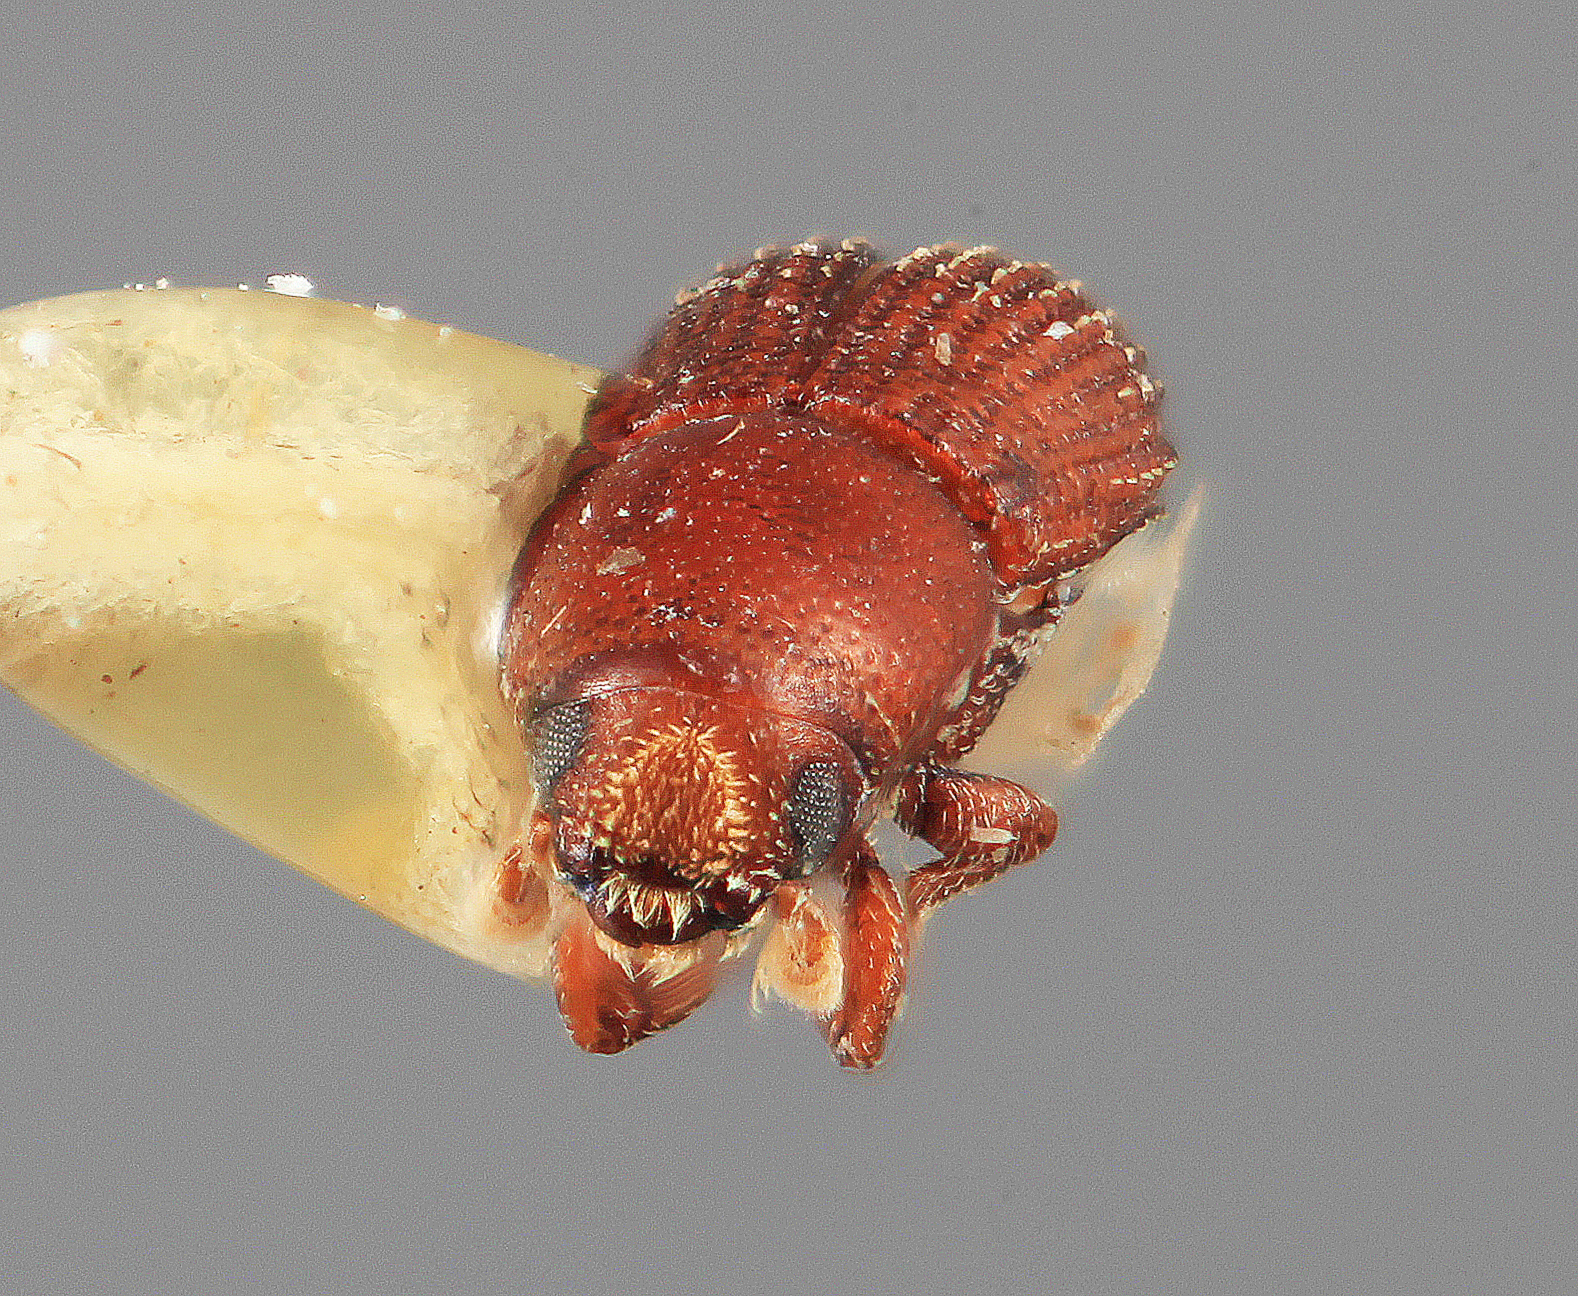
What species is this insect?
Loganius prociduus
